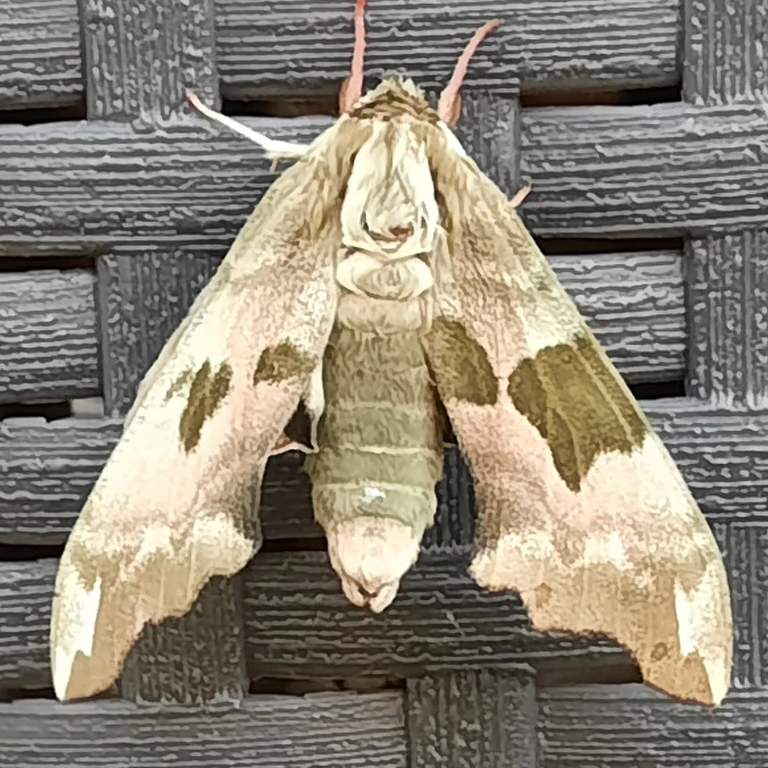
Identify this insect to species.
Mimas tiliae
